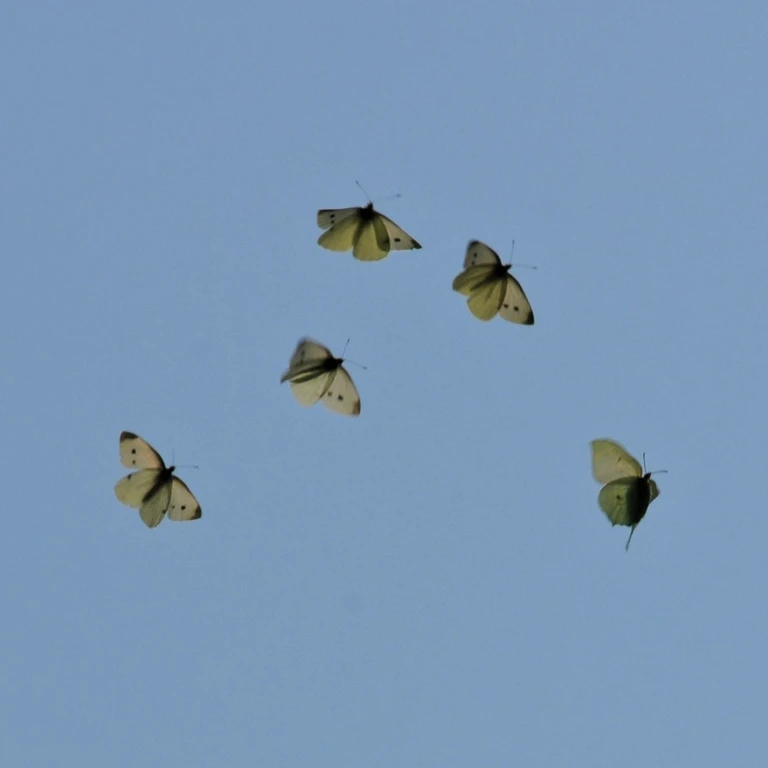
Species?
Pieris rapae
